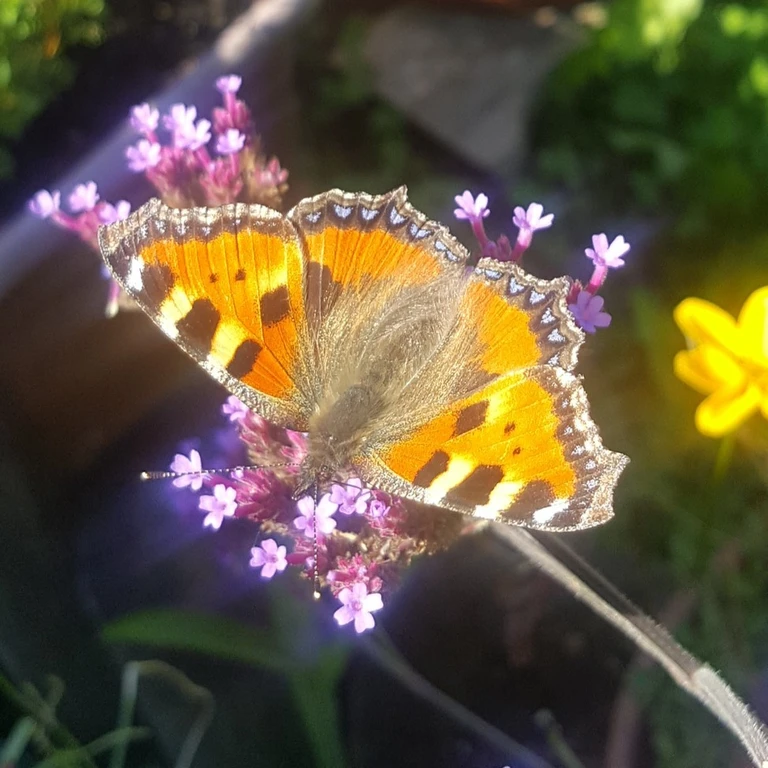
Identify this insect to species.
Aglais urticae
